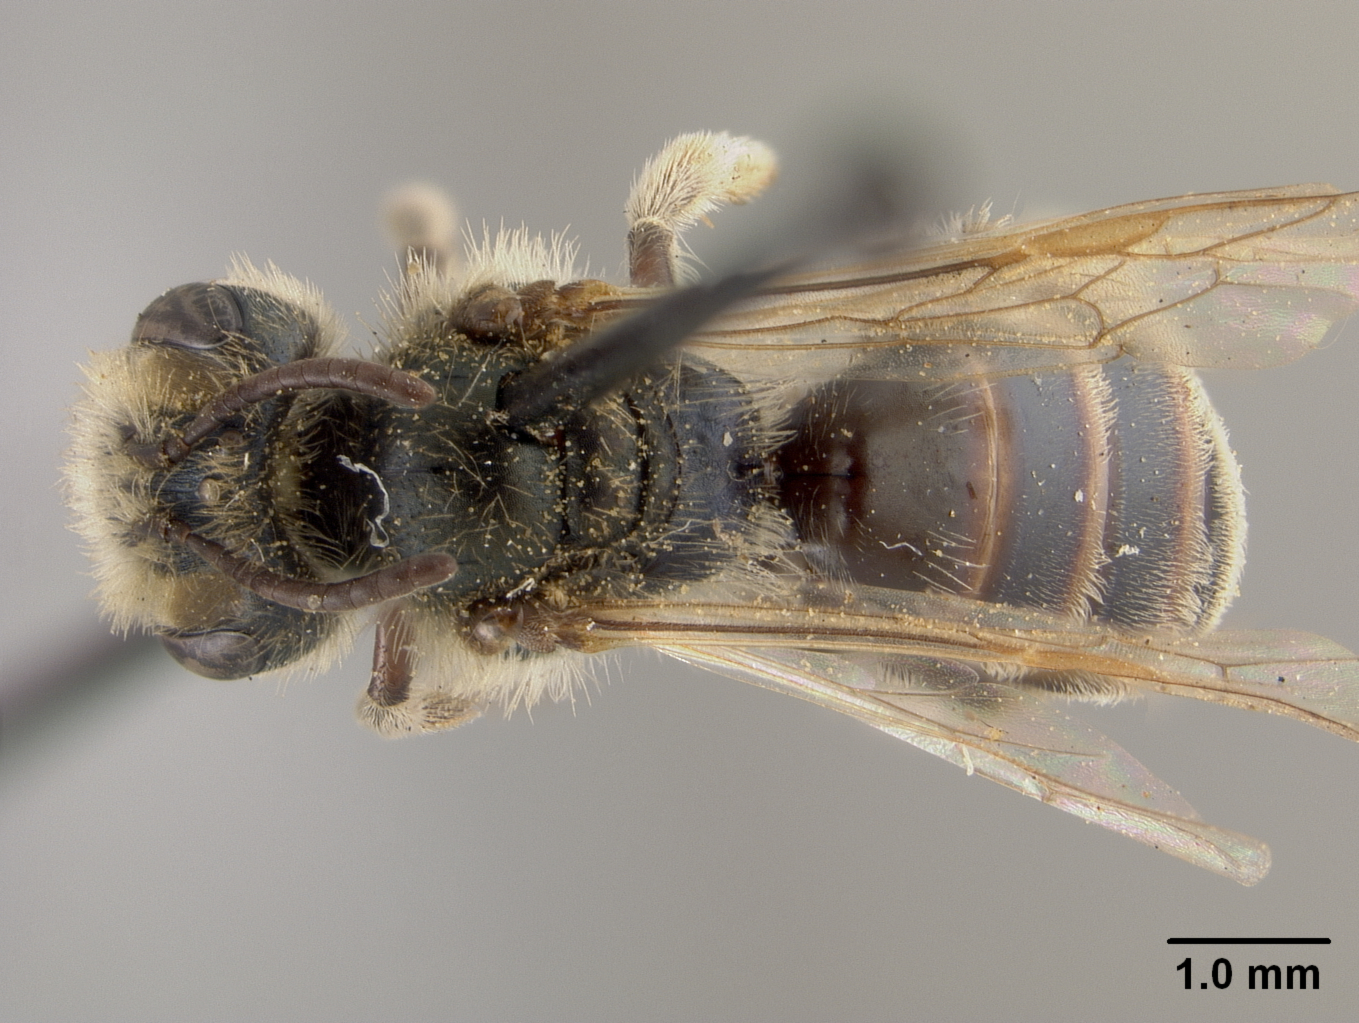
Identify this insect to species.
Andrena duboisi
